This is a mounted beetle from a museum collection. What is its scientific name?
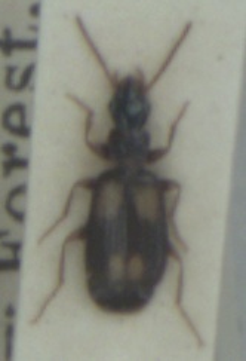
Calodromius spilotus
